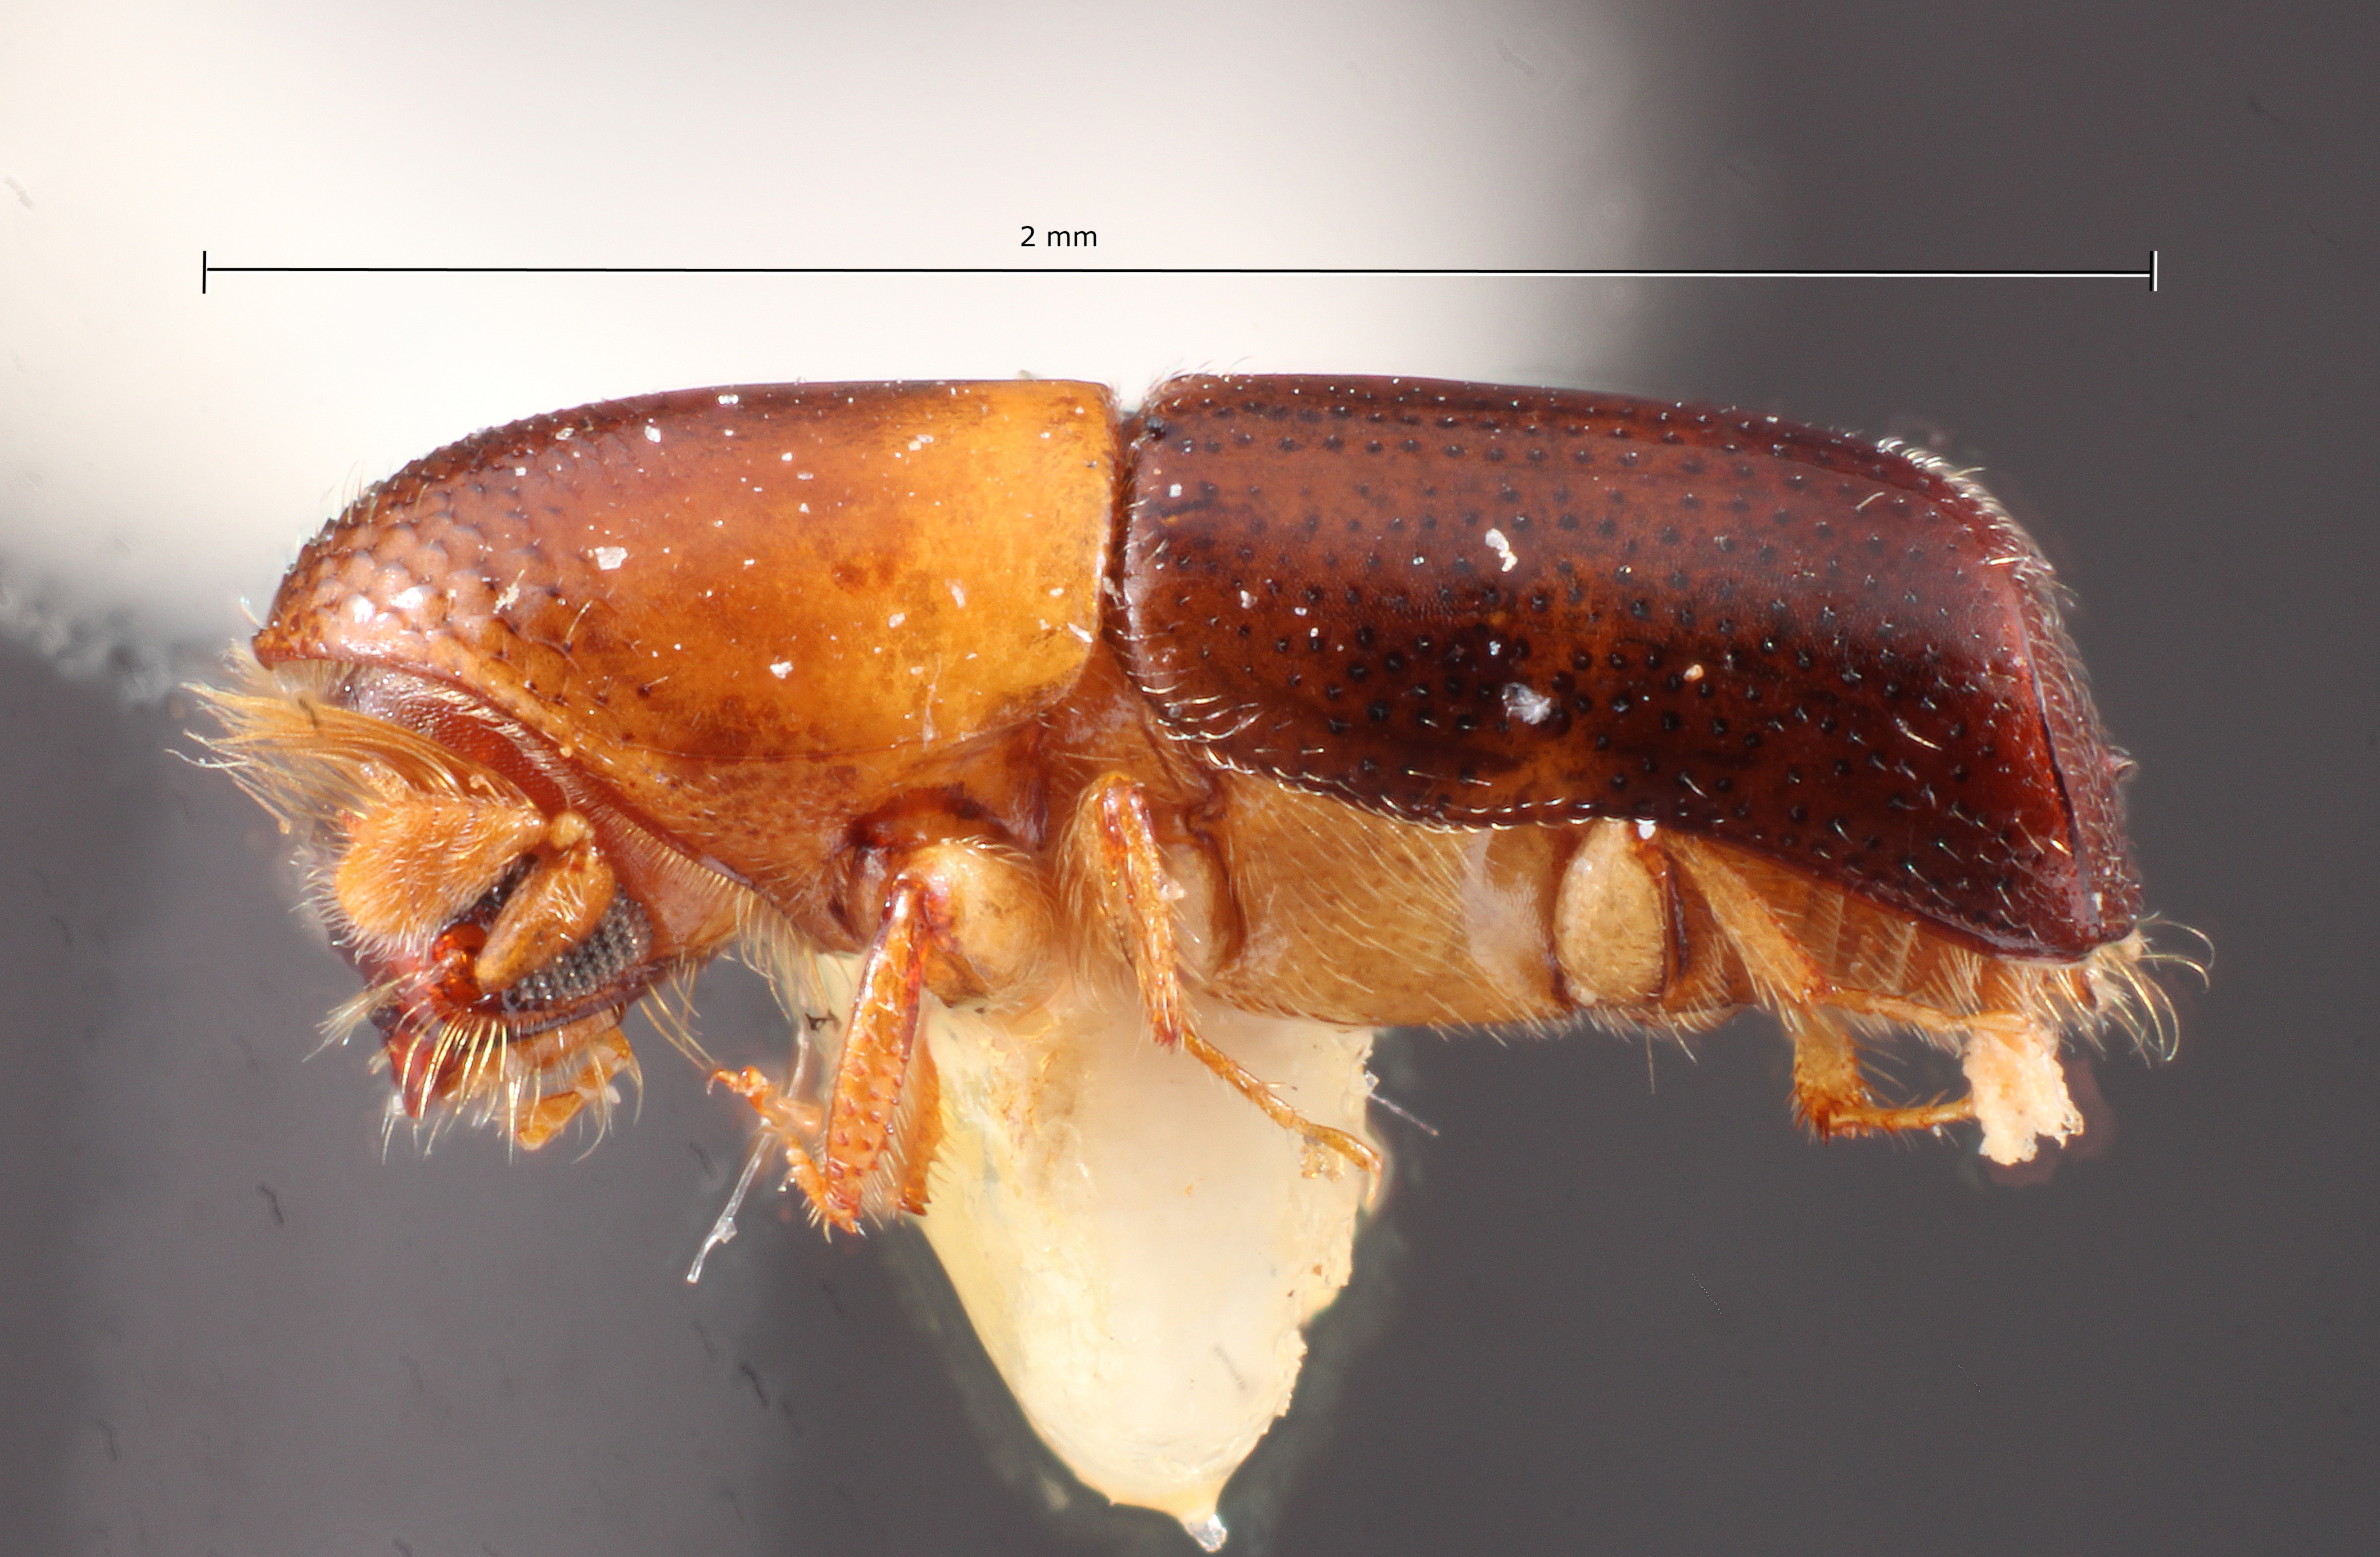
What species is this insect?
Monarthrum posticum
